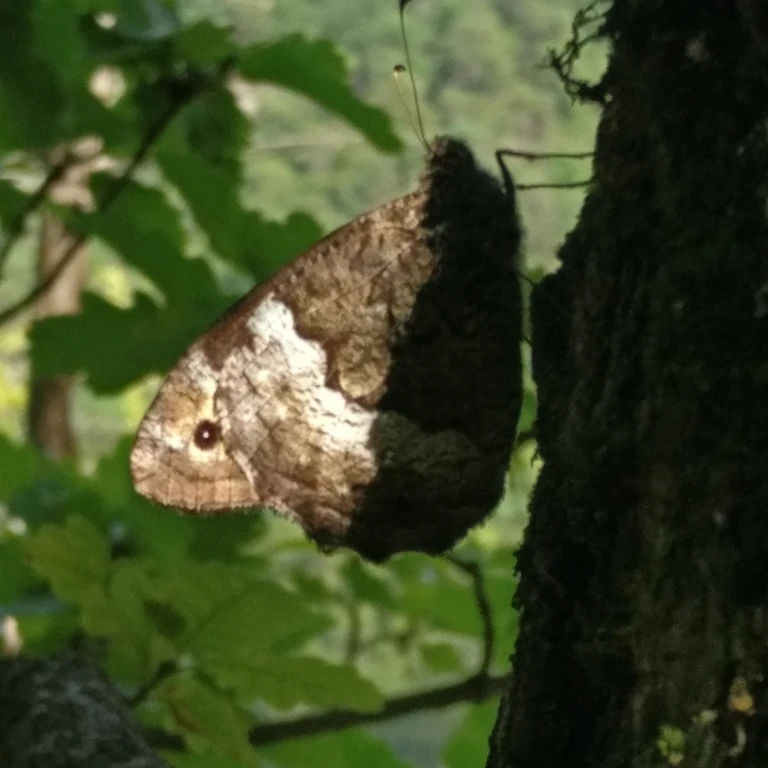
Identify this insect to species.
Hipparchia fagi
